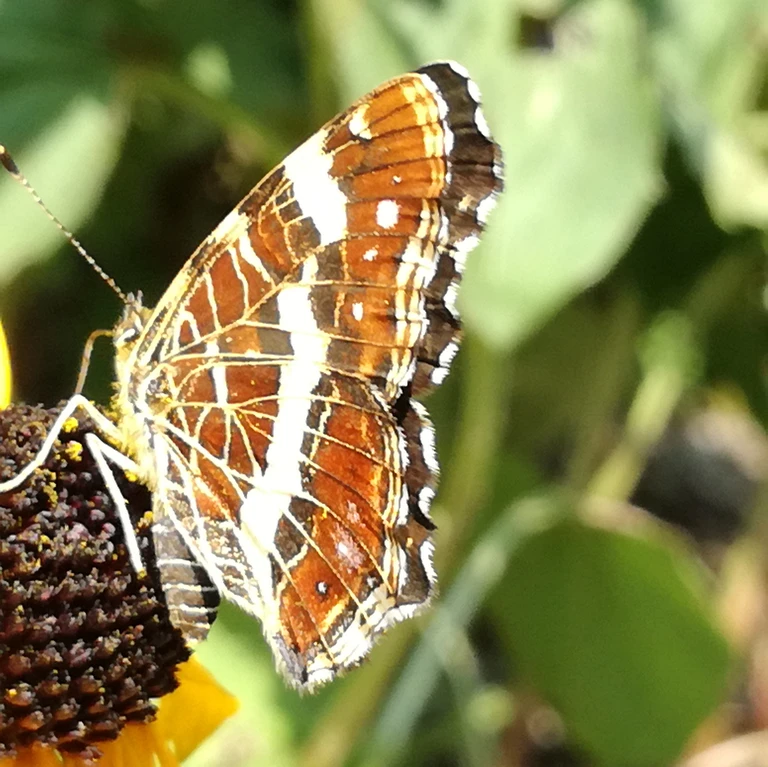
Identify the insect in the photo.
Araschnia levana
